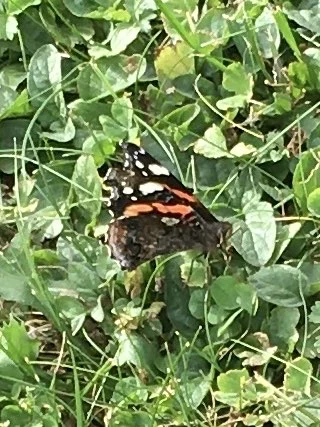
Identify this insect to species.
Vanessa atalanta
